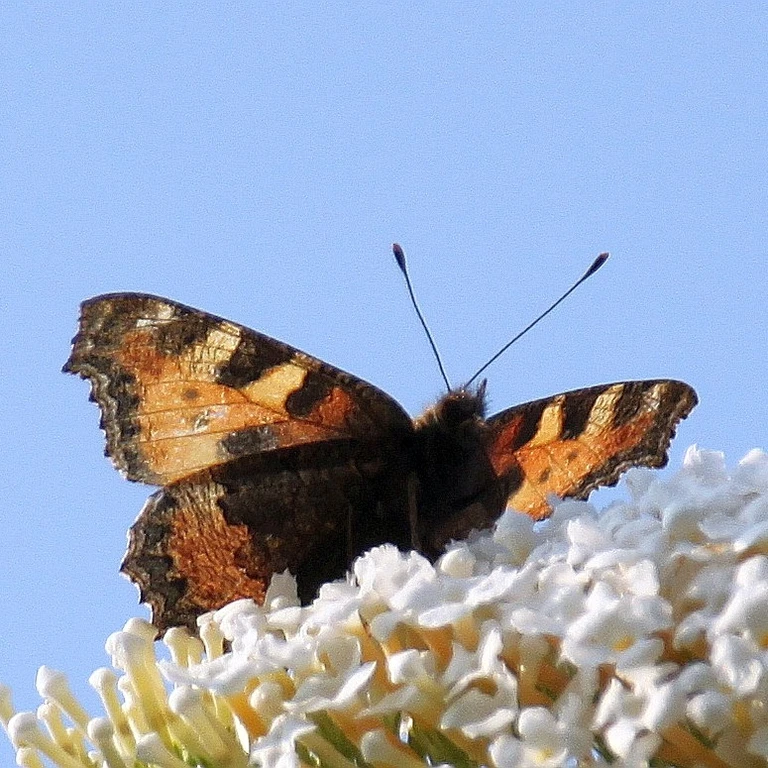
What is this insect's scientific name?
Aglais urticae
